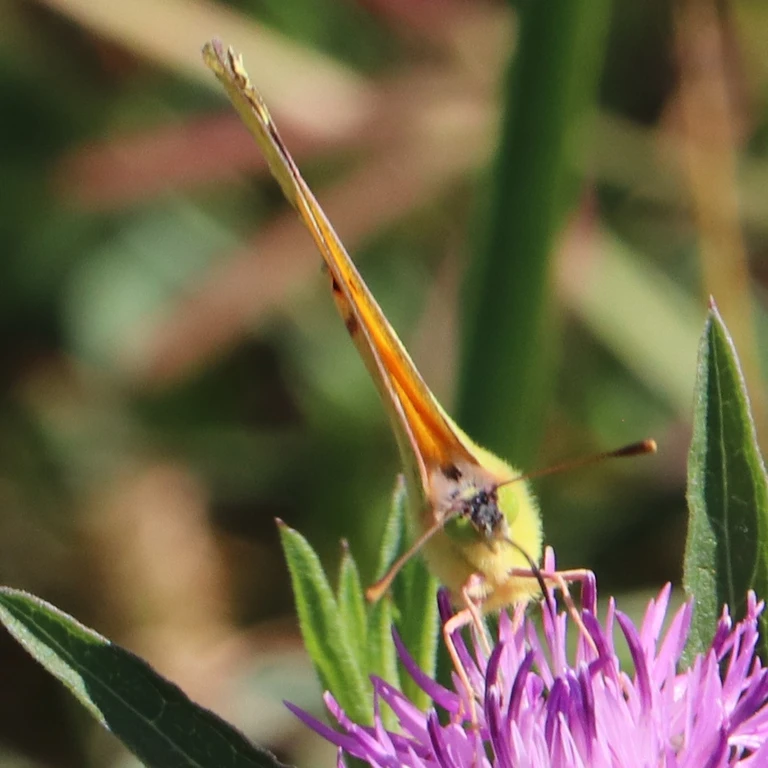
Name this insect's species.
Colias croceus
